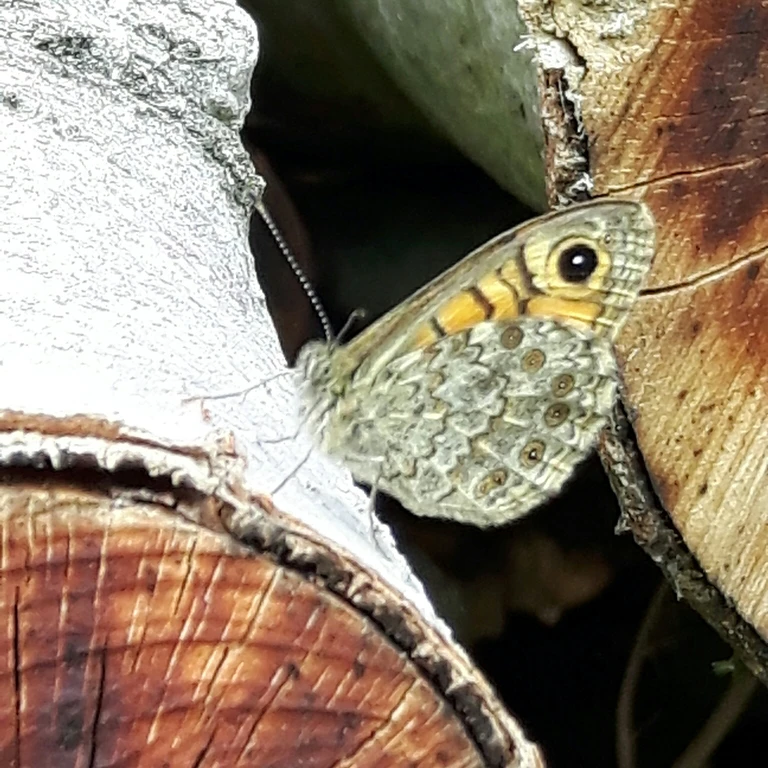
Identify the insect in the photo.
Lasiommata megera (also Pararge megera)
